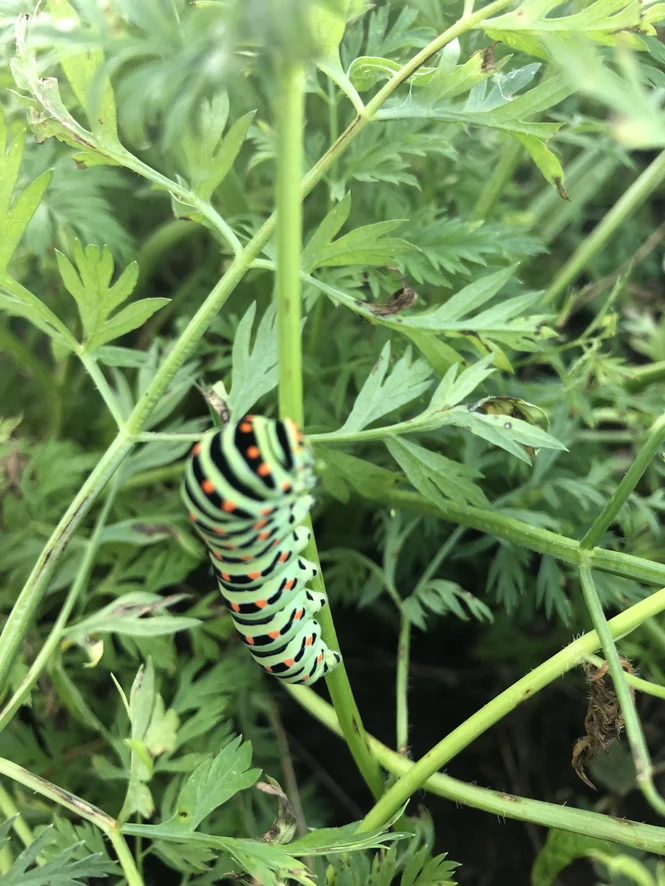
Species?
Papilio machaon
